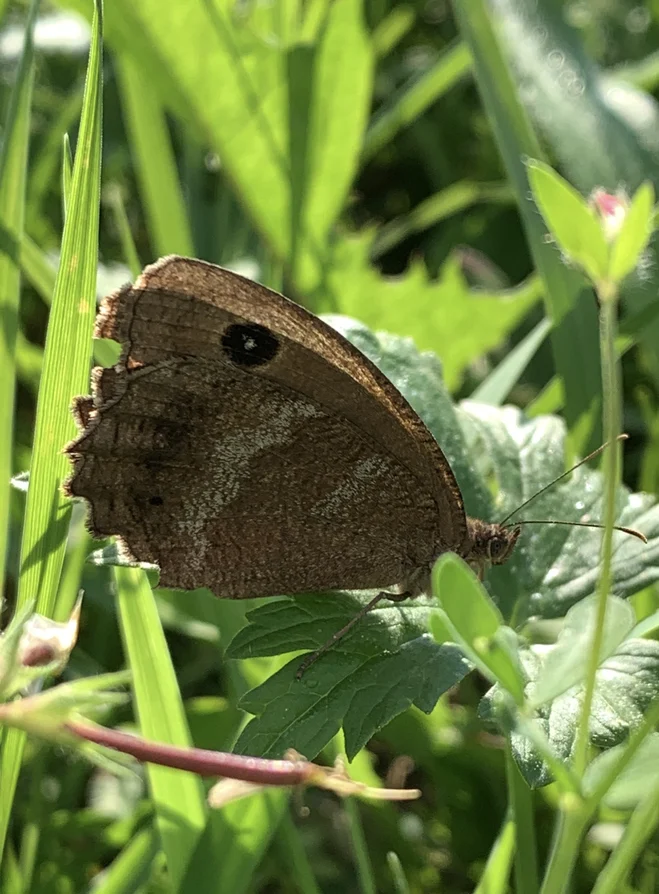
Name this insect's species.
Minois dryas
